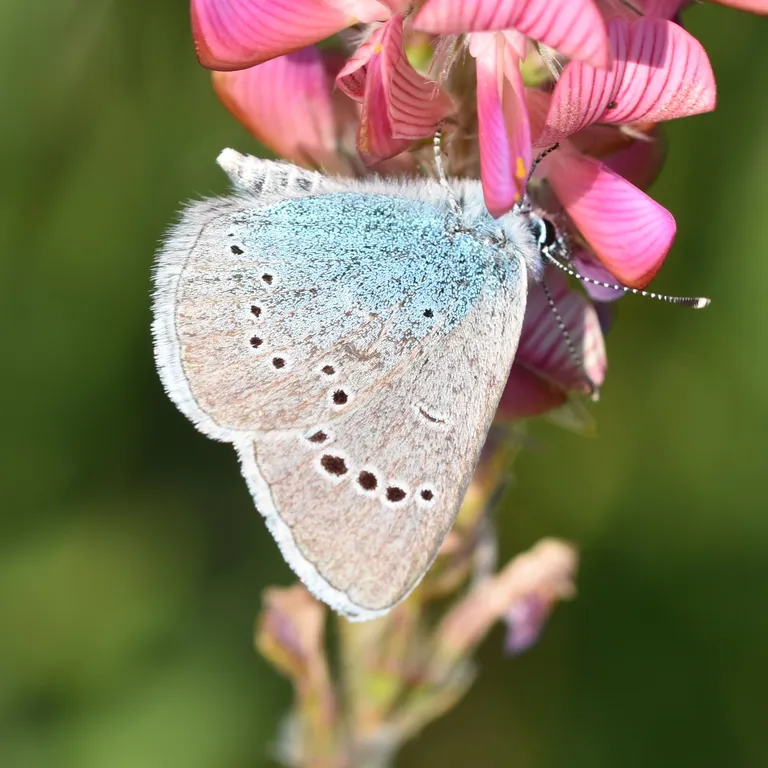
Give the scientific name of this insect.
Glaucopsyche alexis
